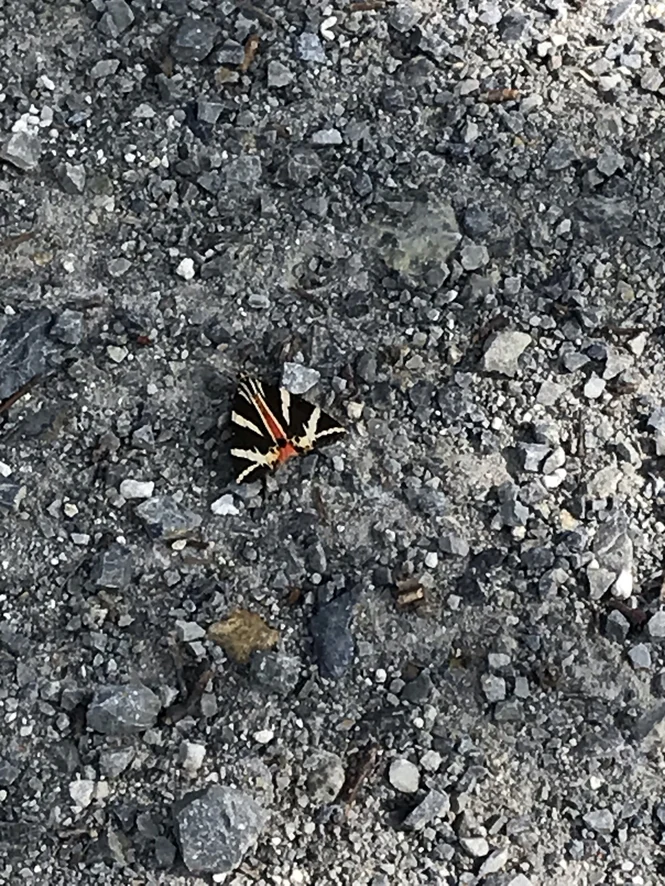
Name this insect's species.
Euplagia quadripunctaria
